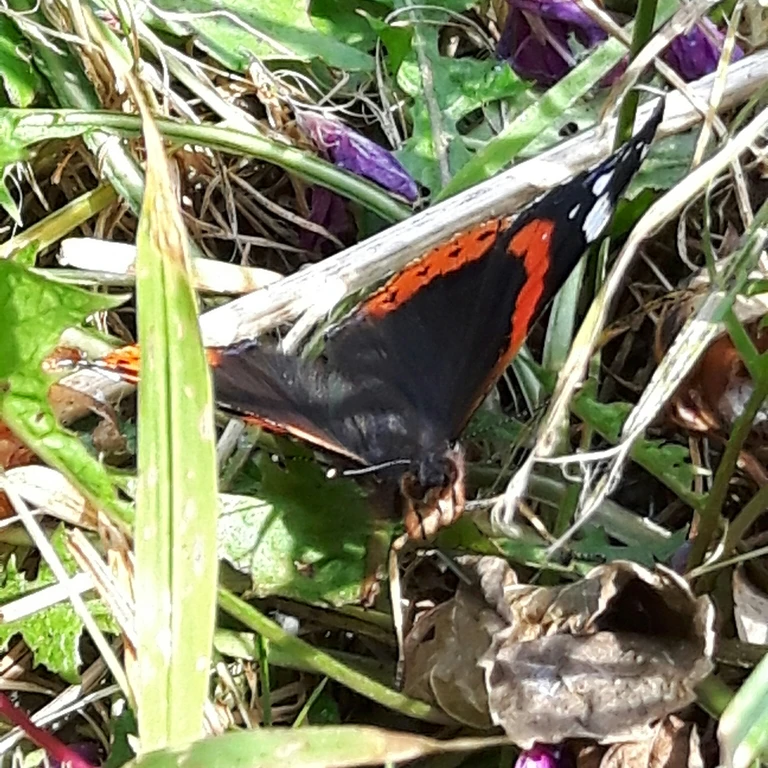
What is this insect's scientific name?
Vanessa atalanta
